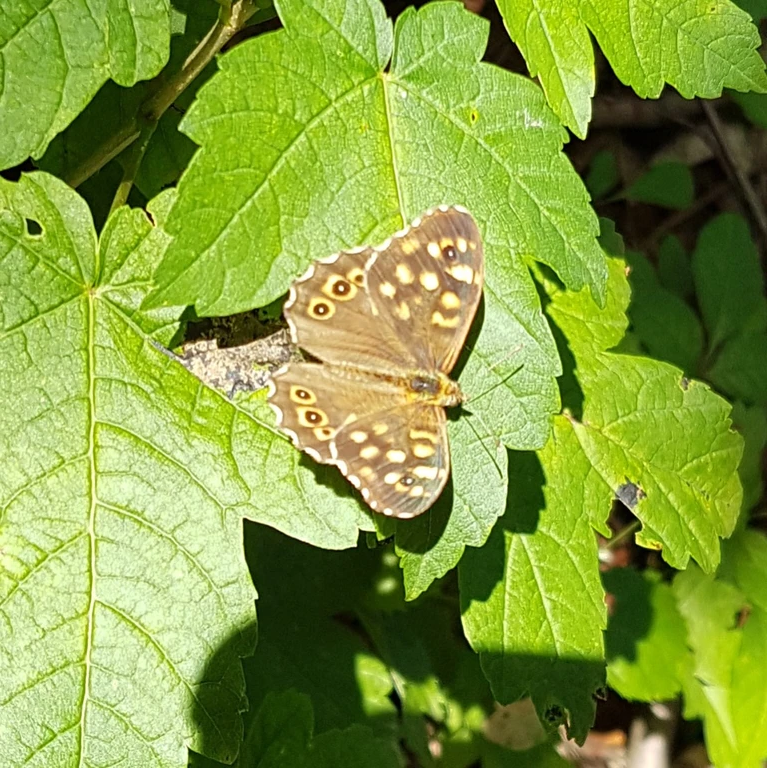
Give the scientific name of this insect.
Pararge aegeria
